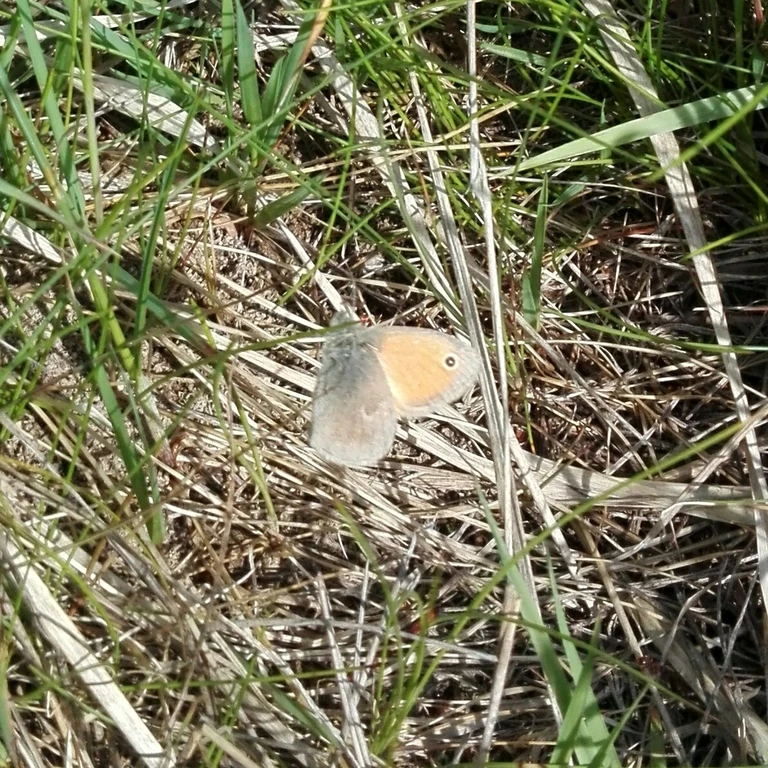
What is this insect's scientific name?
Coenonympha pamphilus
